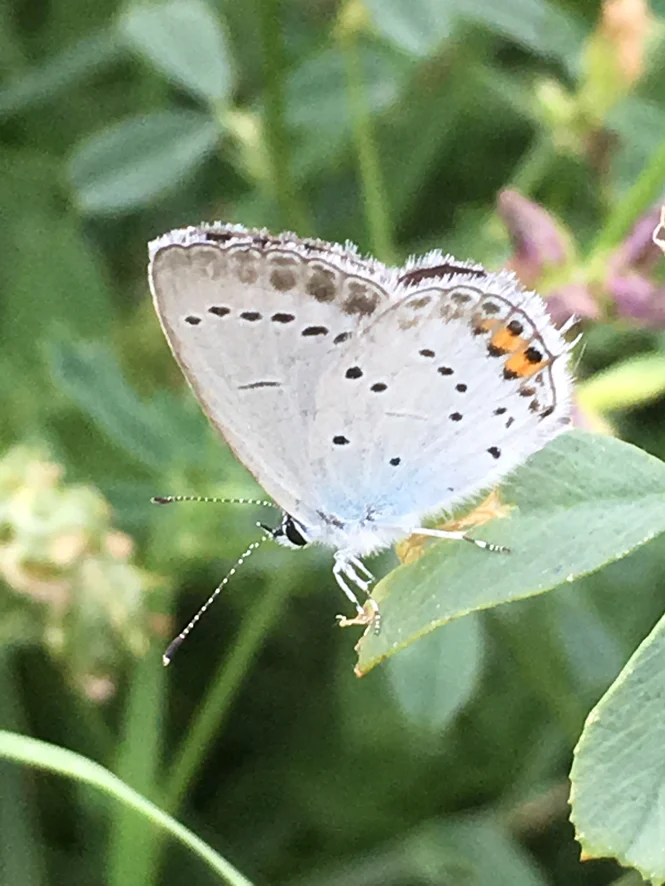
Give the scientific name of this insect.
Cupido argiades (also Elkalyce argiades)
